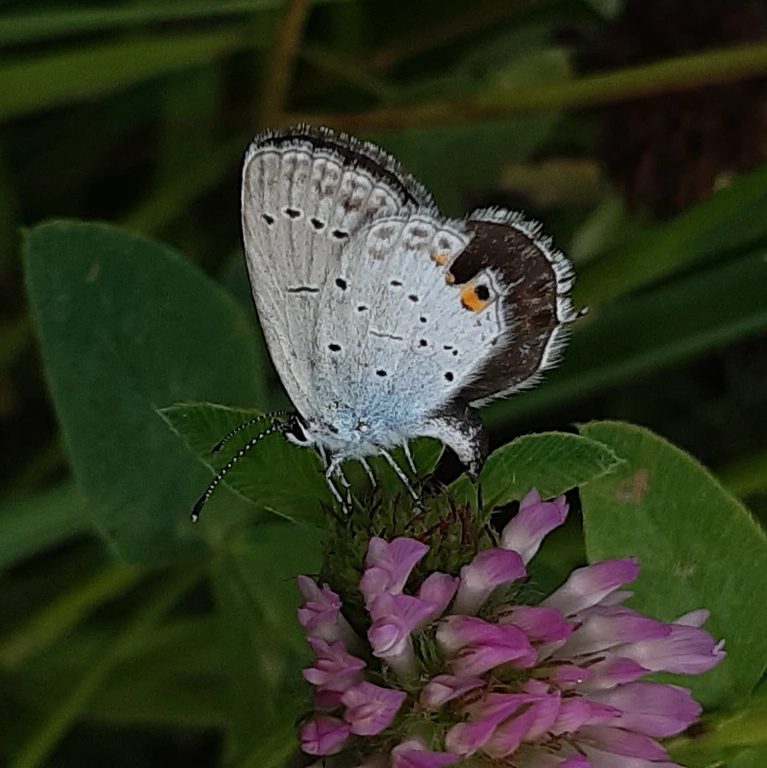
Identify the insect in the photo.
Cupido argiades (also Elkalyce argiades)
